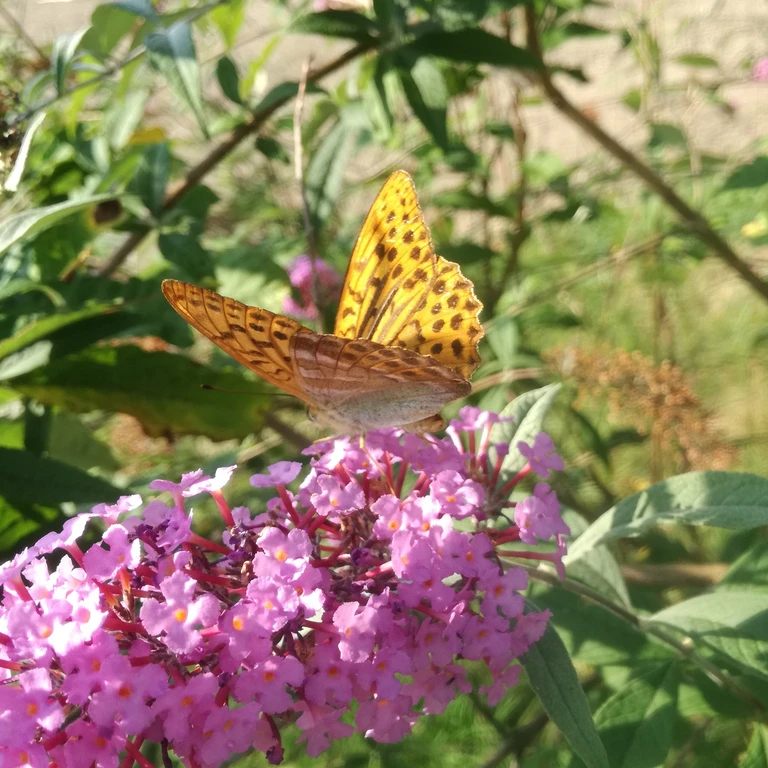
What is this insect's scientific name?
Argynnis paphia
